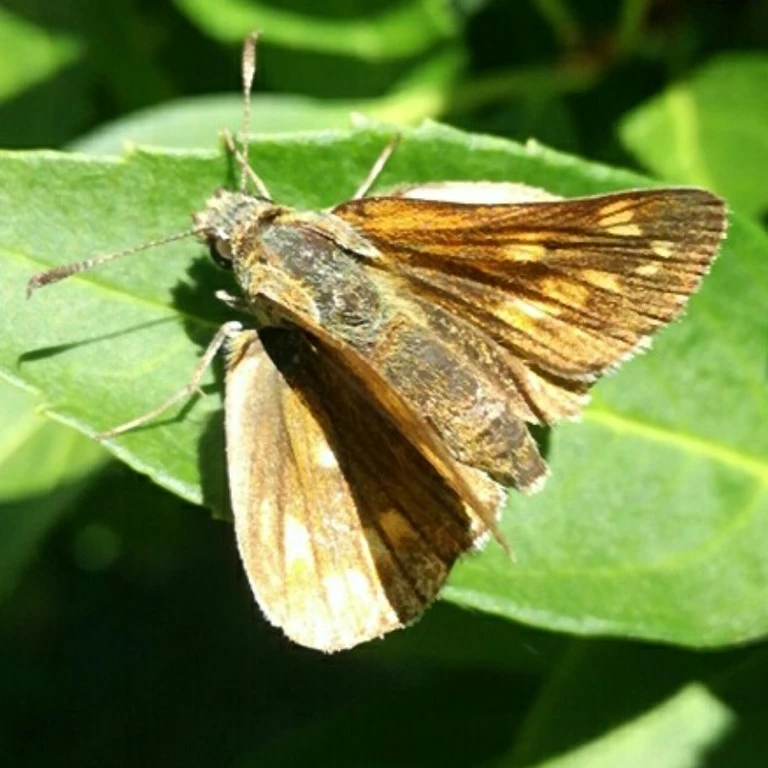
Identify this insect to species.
Ochlodes sylvanus (also Ochlodes venata)
